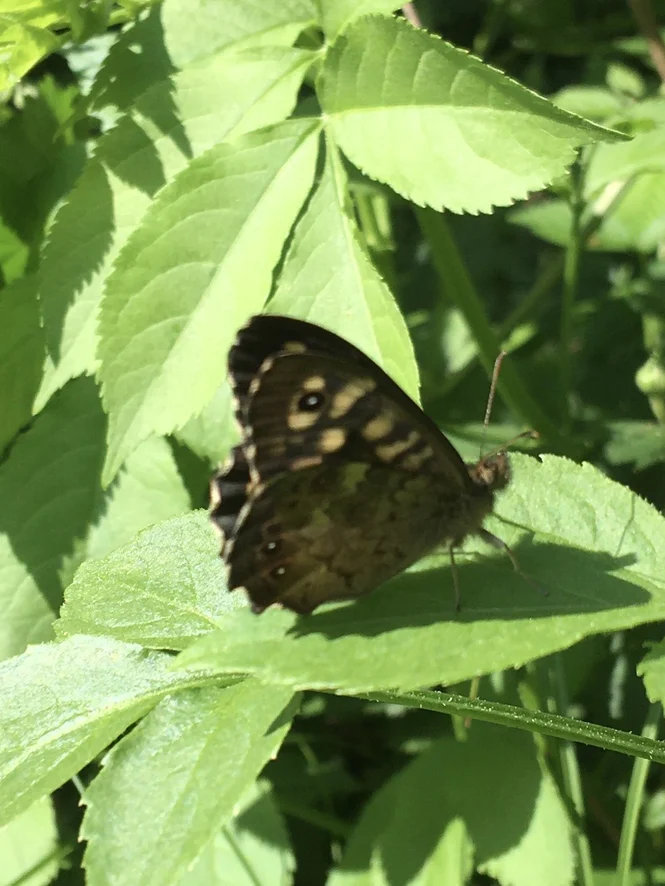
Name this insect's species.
Pararge aegeria
